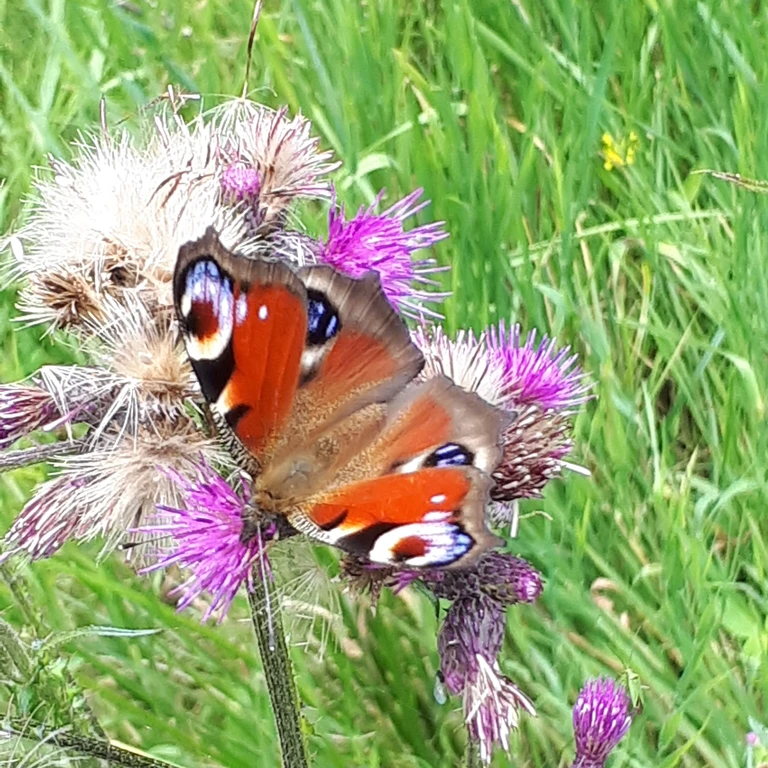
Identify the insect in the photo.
Aglais io
